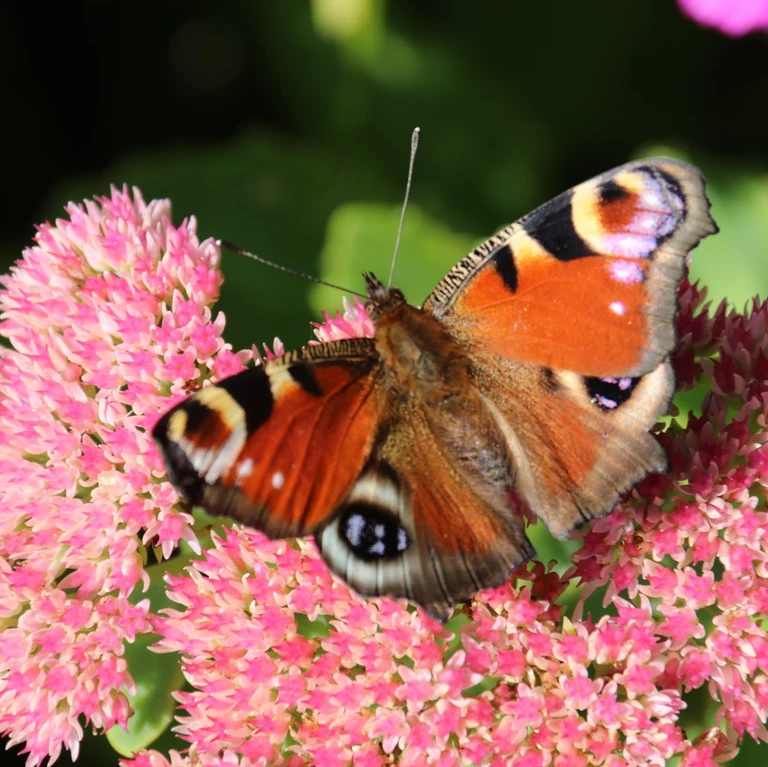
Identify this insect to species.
Aglais io
